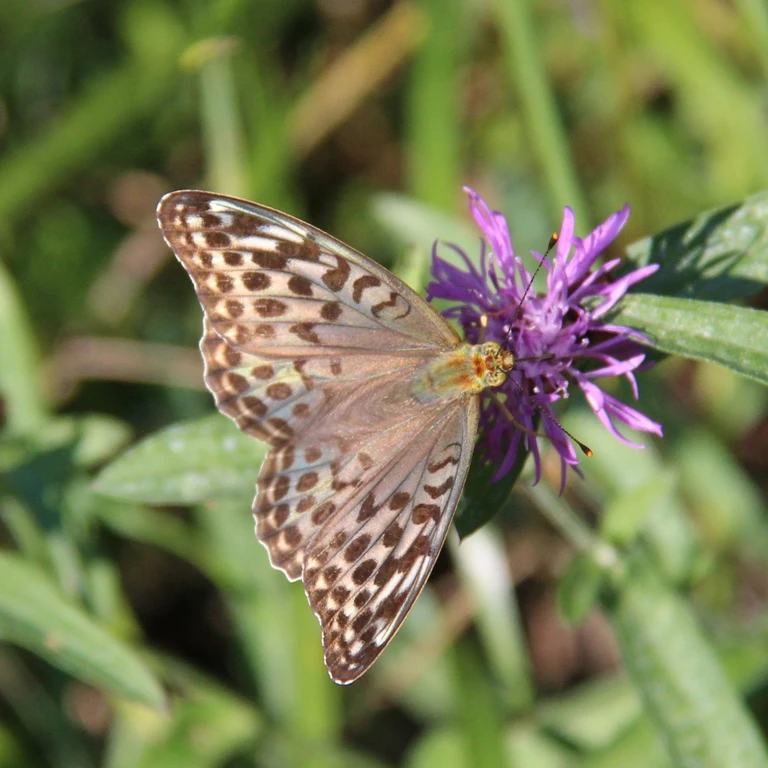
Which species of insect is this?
Argynnis paphia
